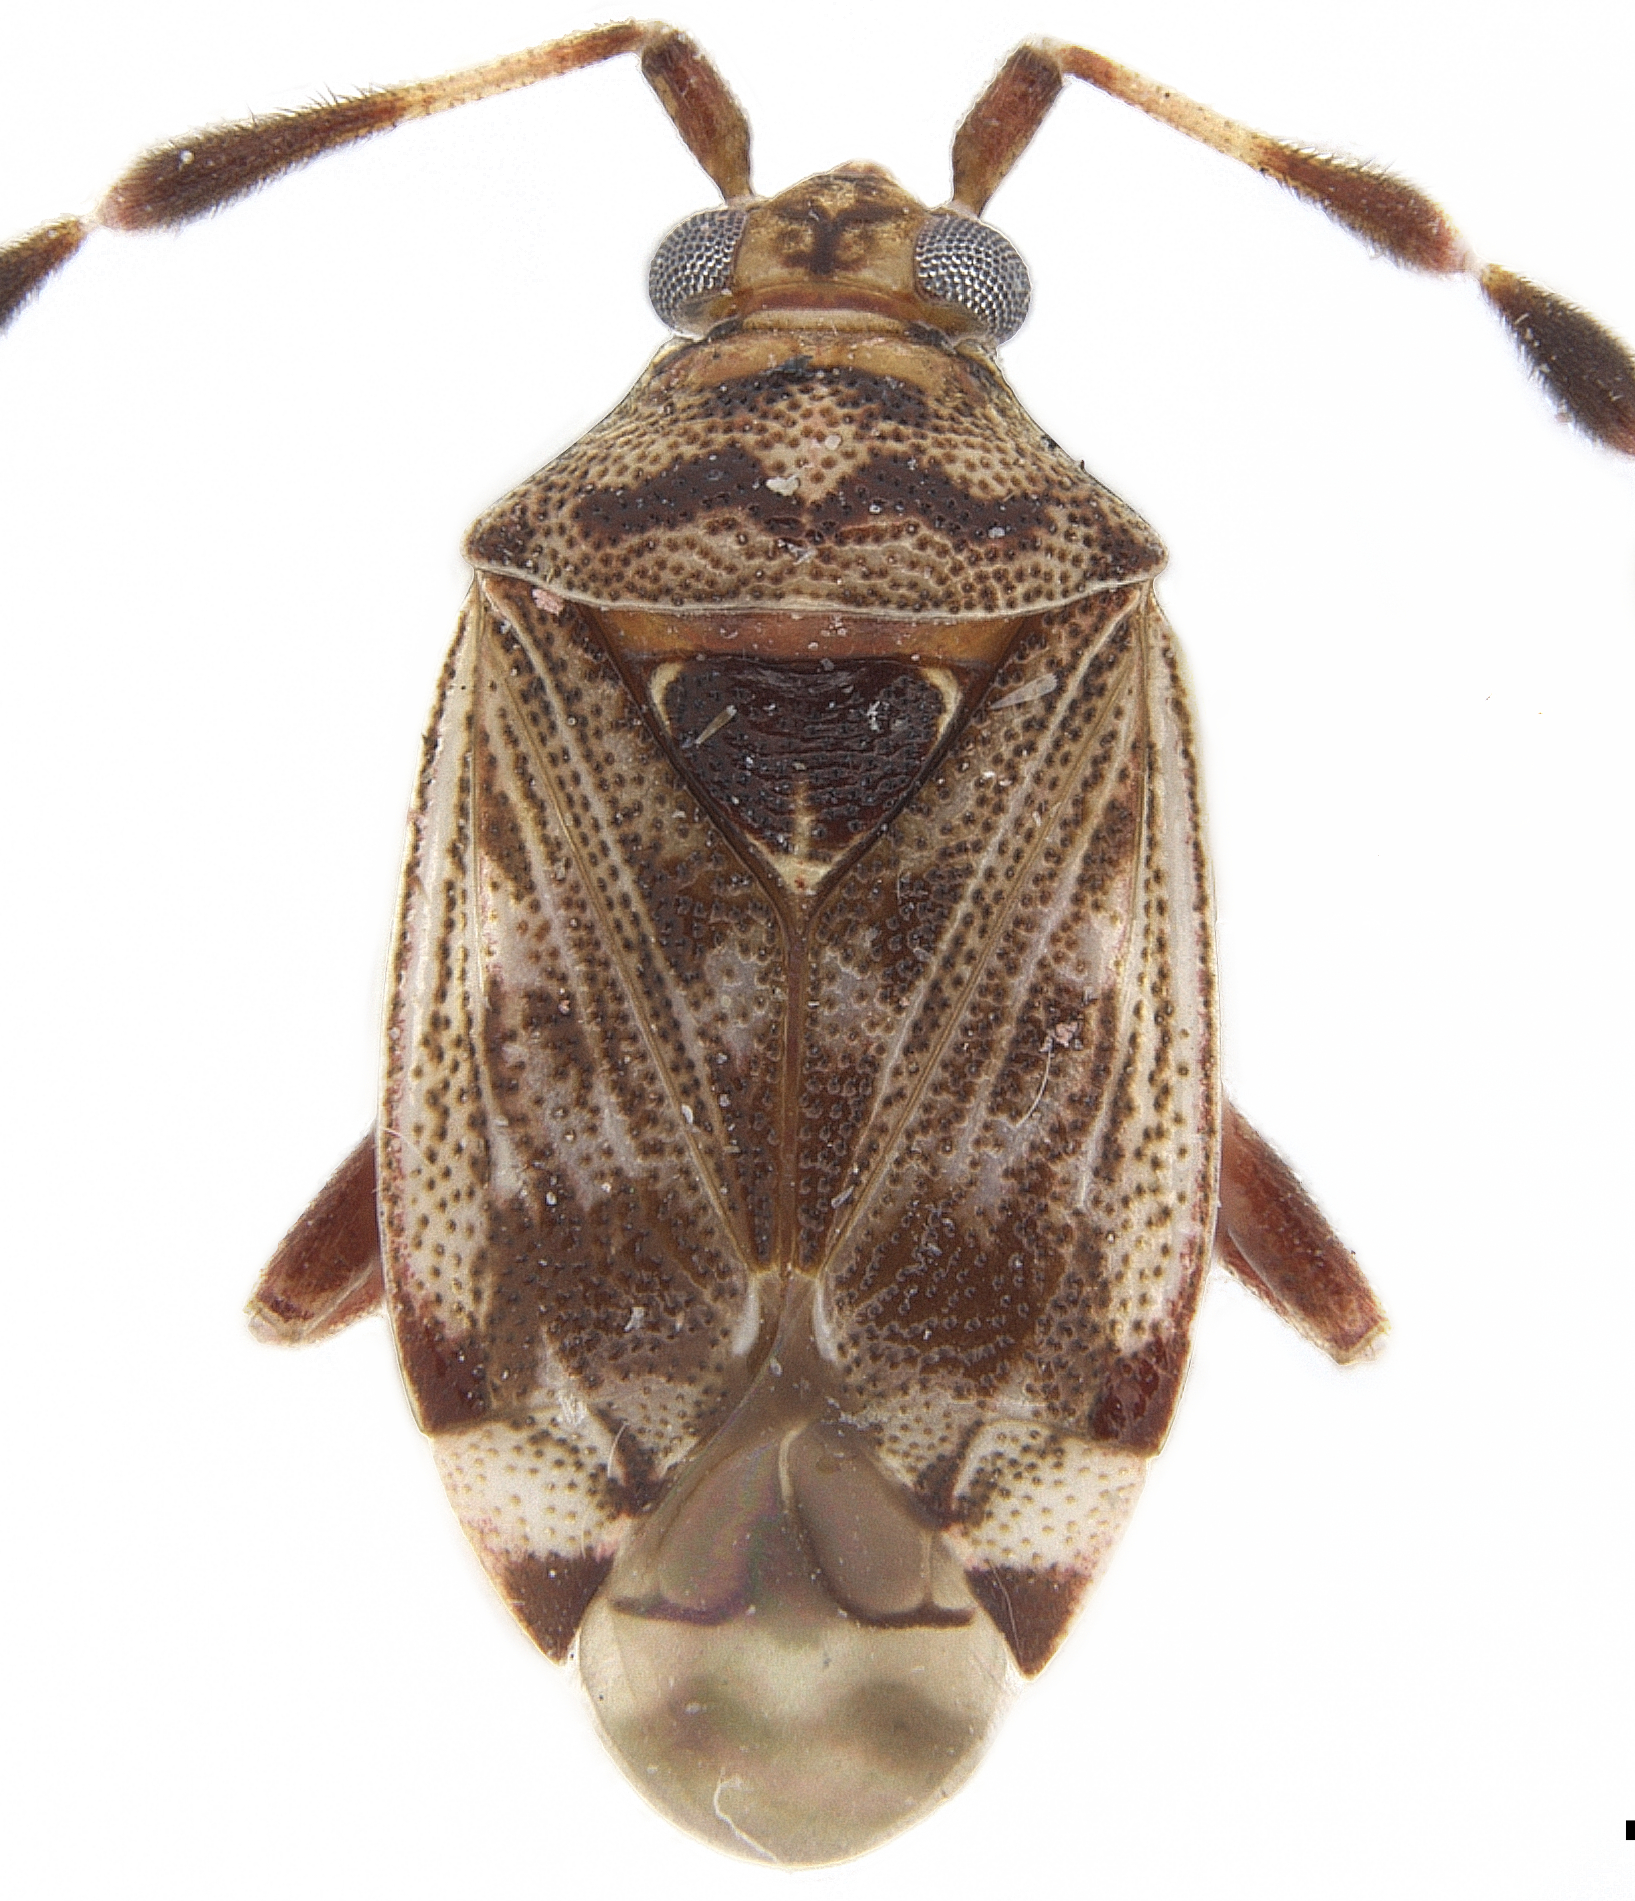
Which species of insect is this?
Diplozona collaris
